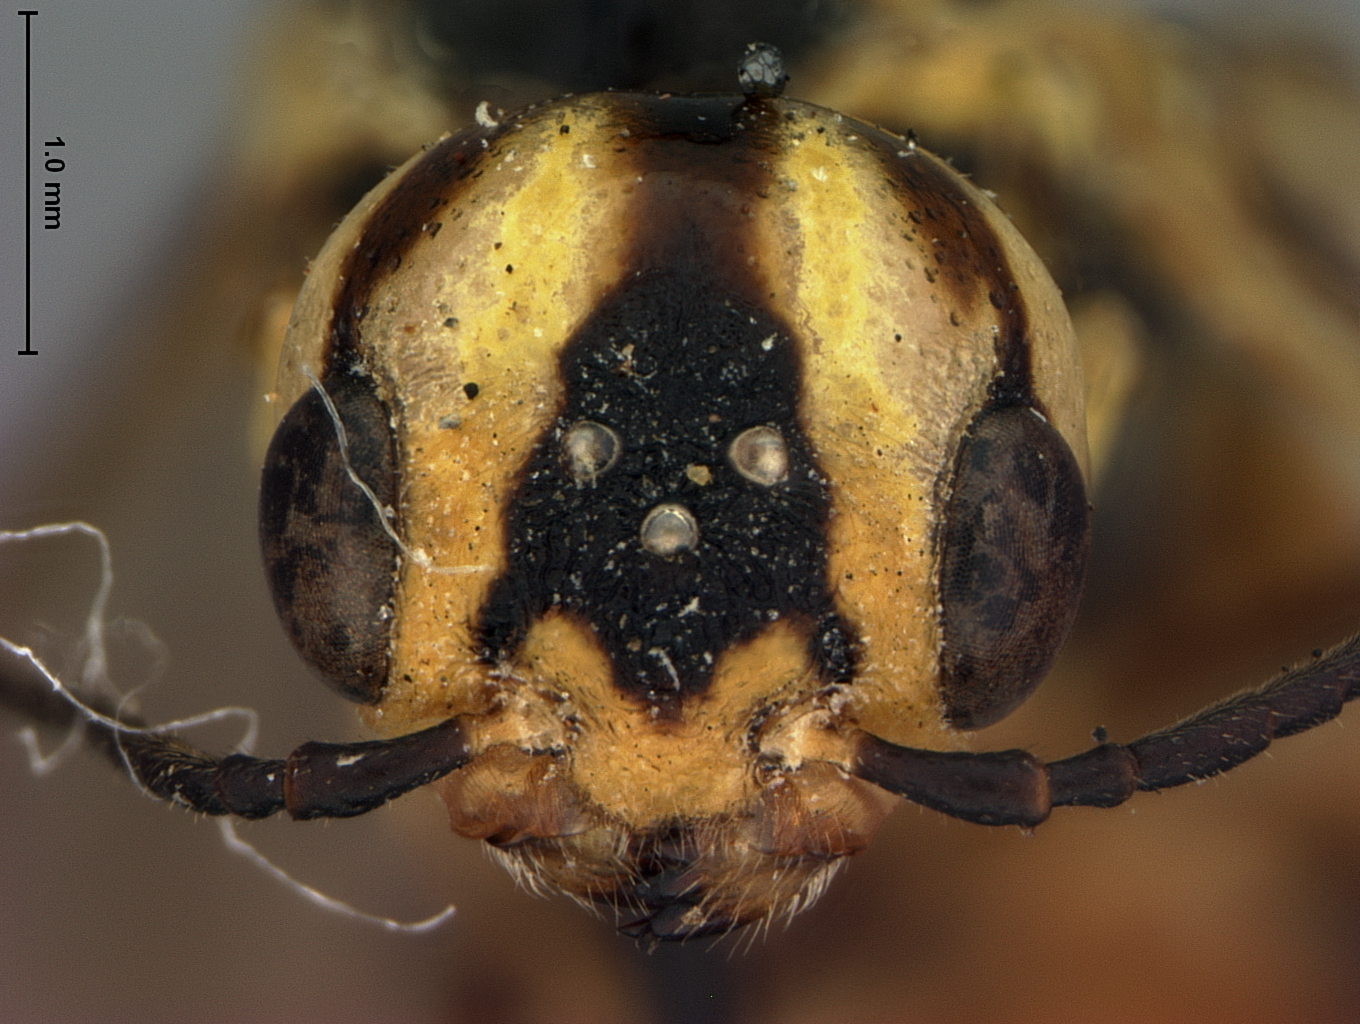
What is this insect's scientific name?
Xiphydria champlaini
